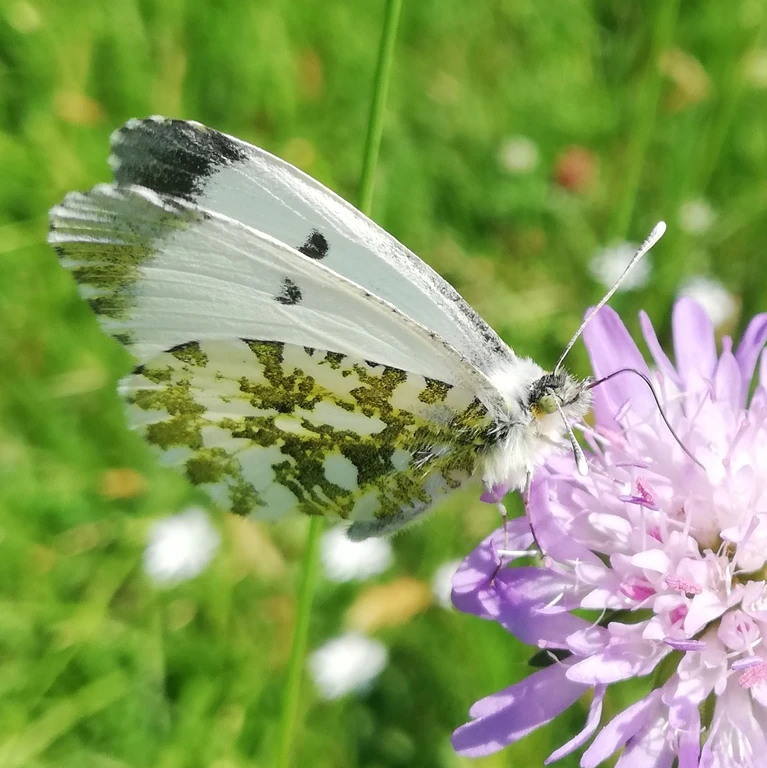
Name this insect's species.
Anthocharis cardamines
